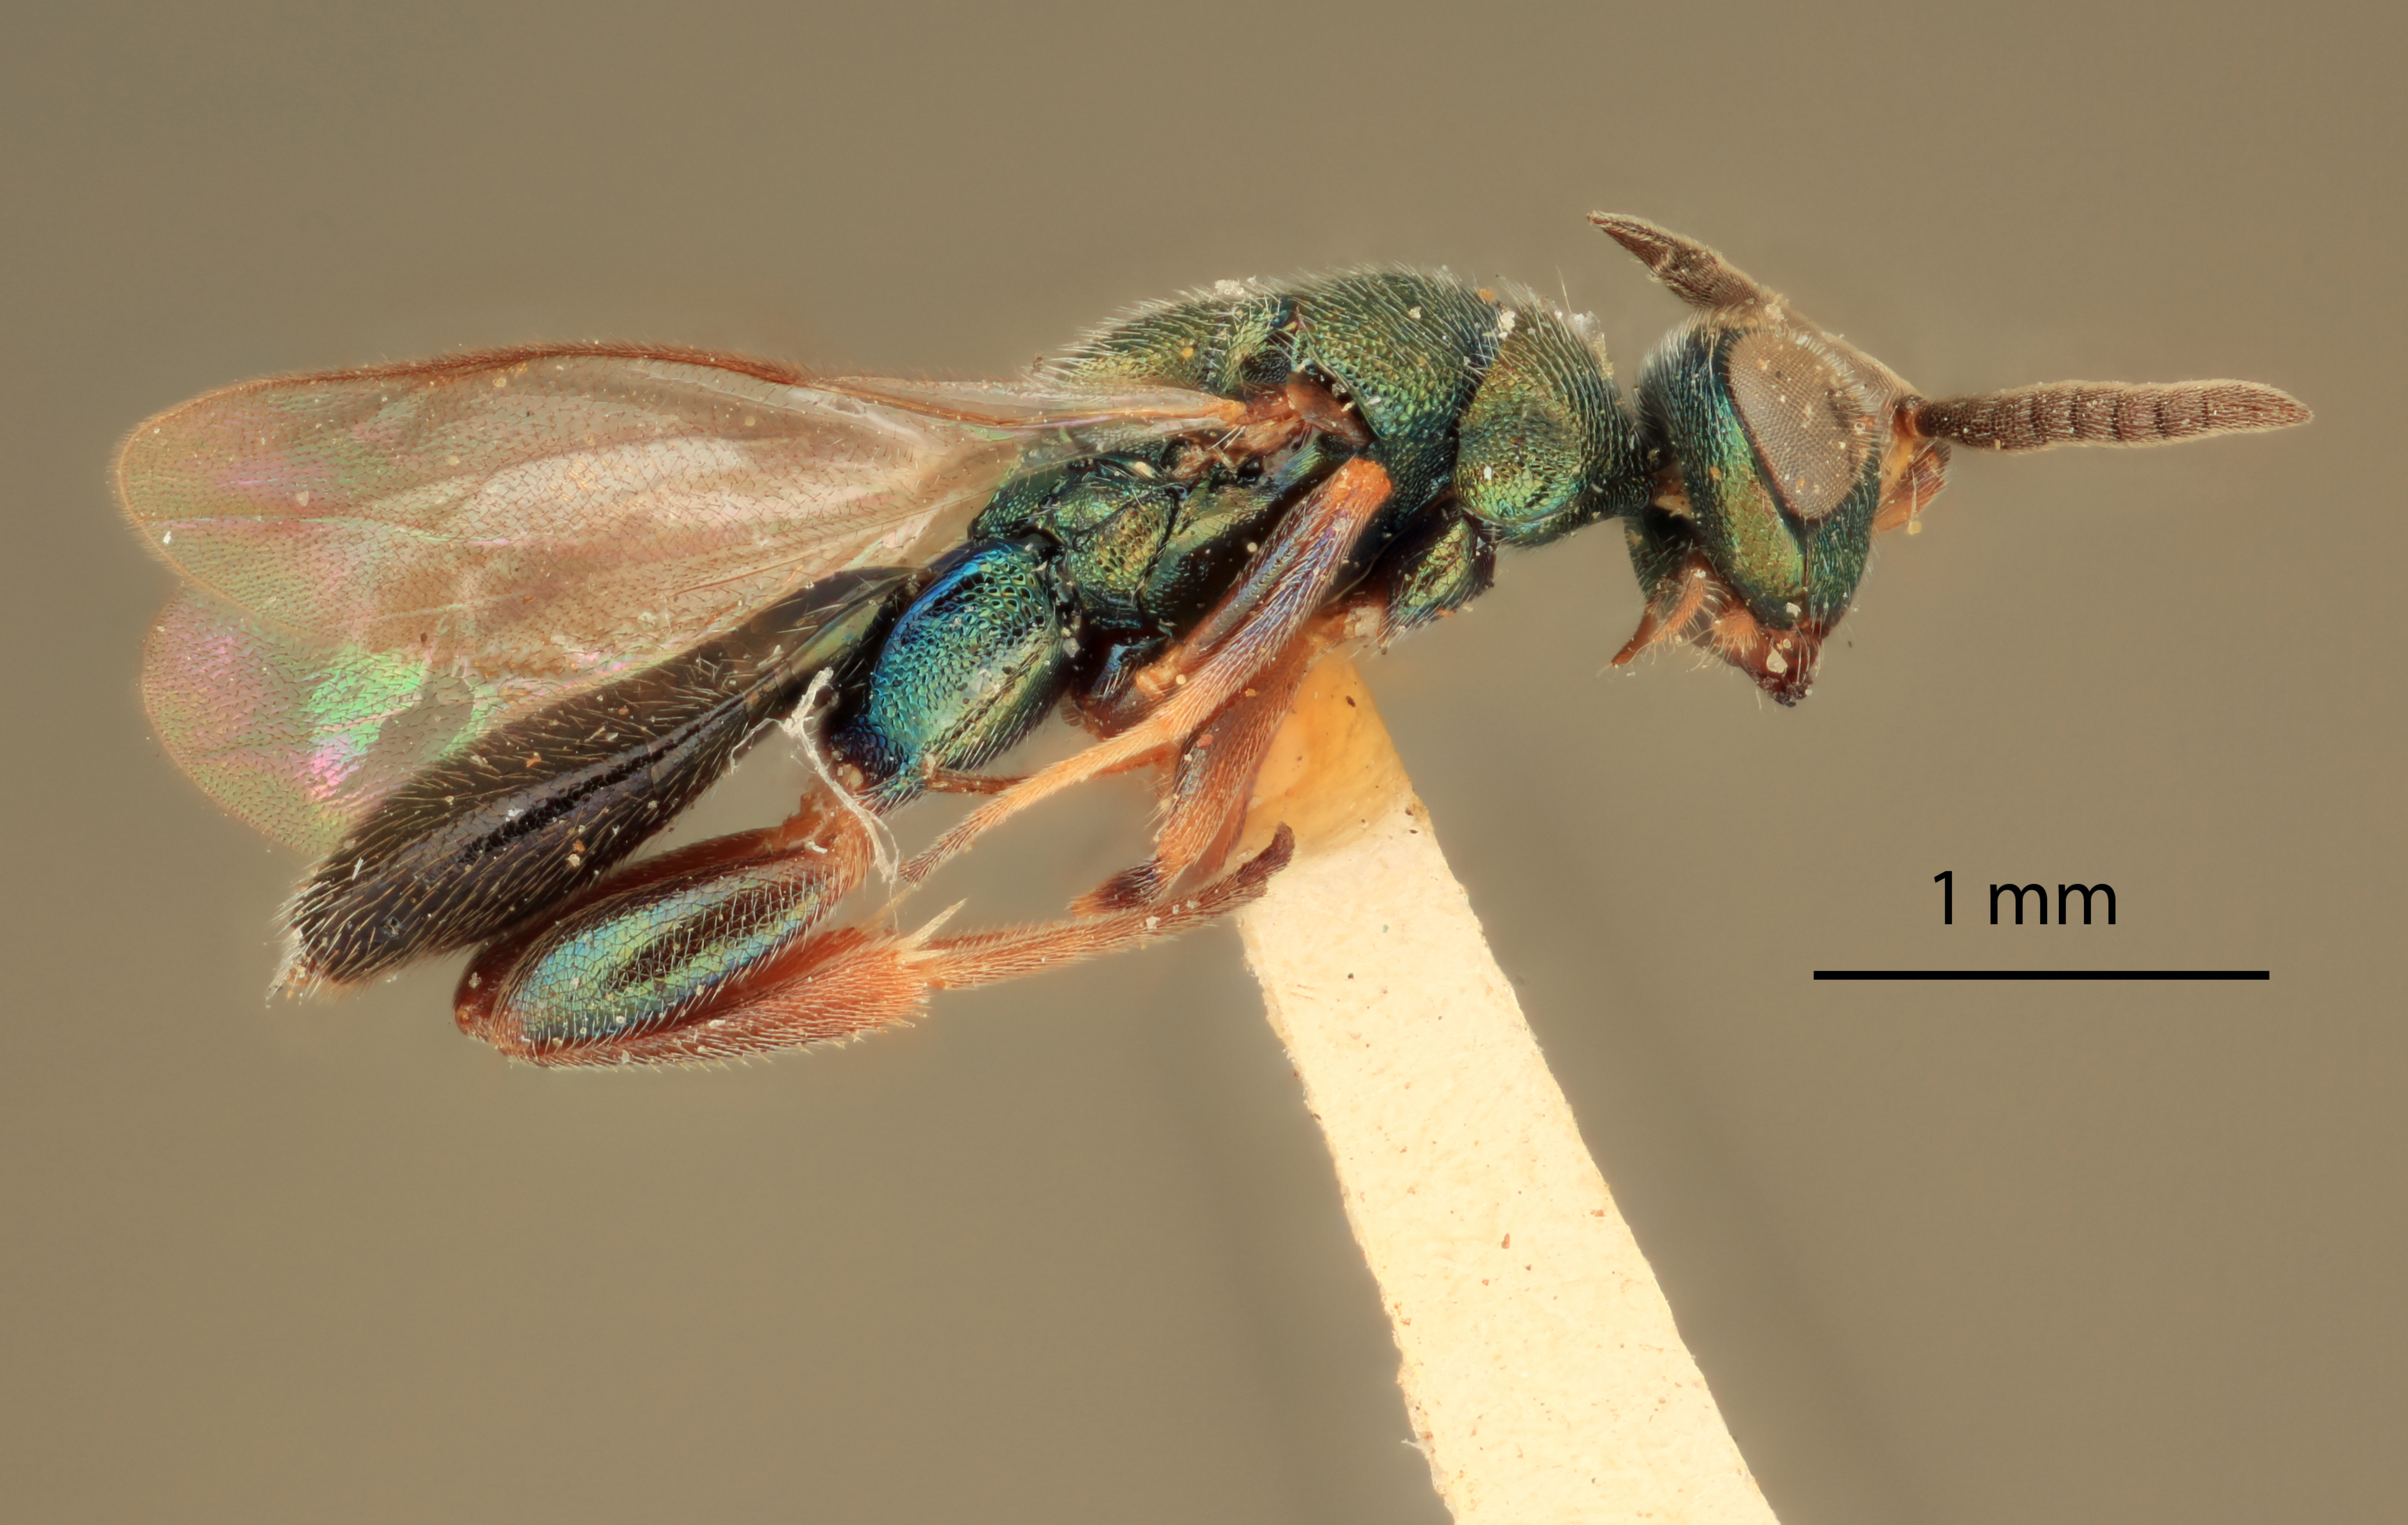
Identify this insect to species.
Ptinobius dysphagae
